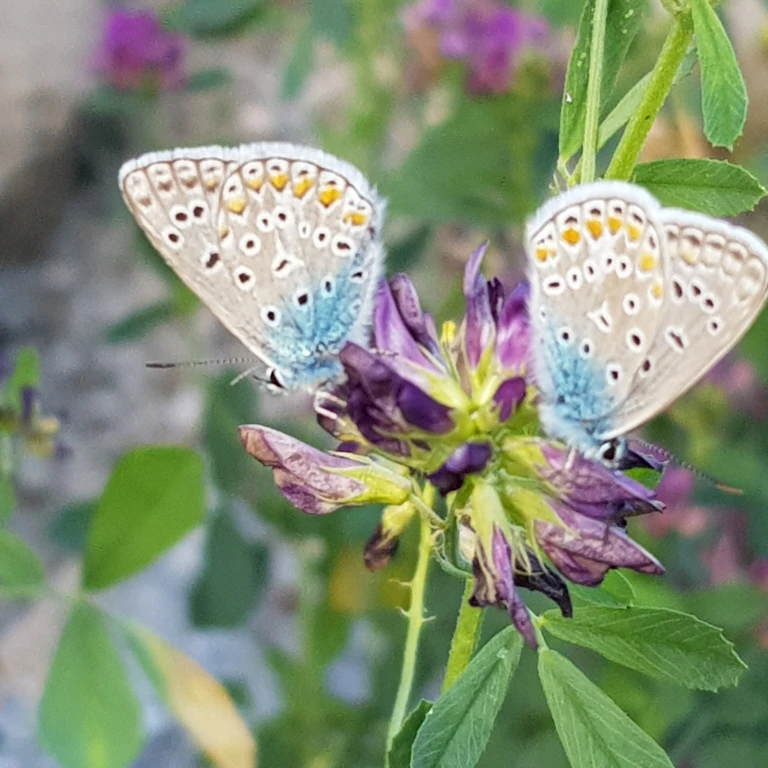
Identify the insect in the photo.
Polyommatus icarus
